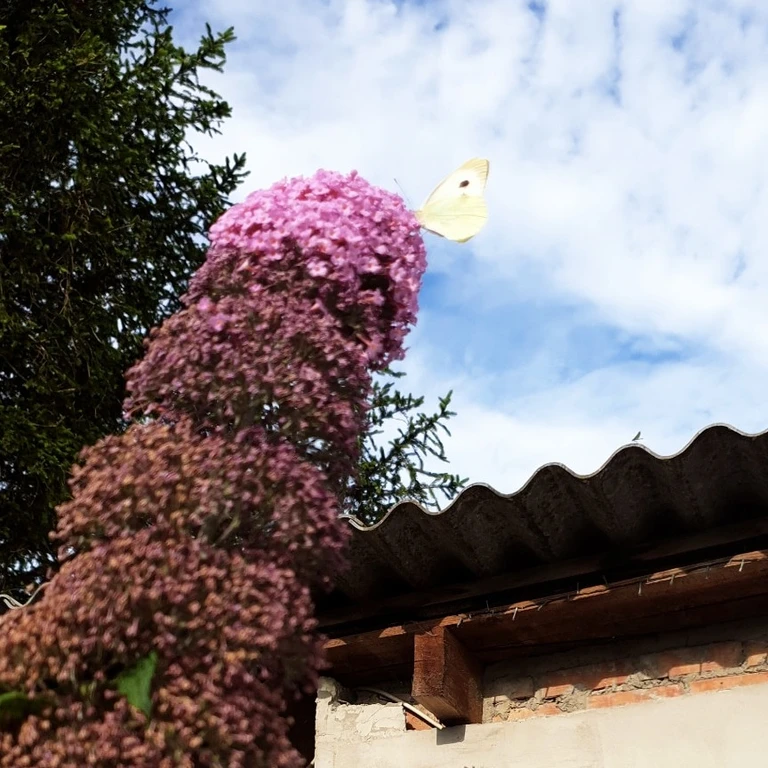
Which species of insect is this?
Pieris brassicae
